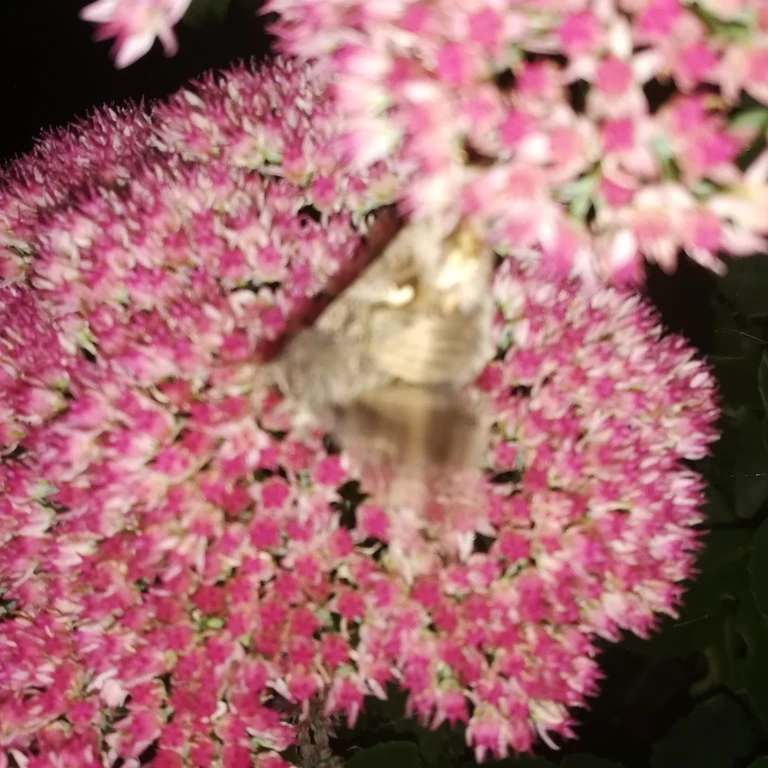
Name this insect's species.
Autographa gamma
